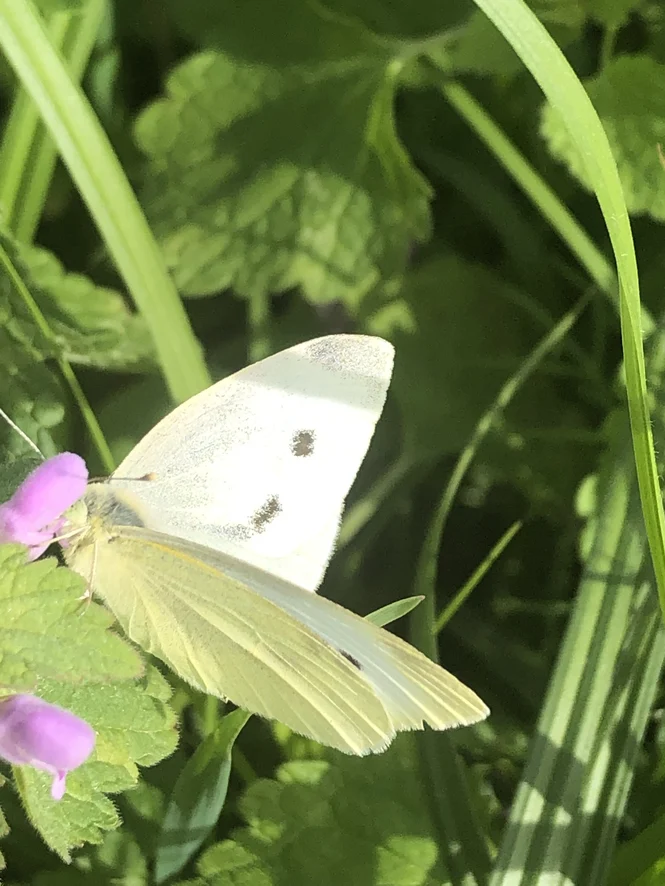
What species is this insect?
Pieris rapae
